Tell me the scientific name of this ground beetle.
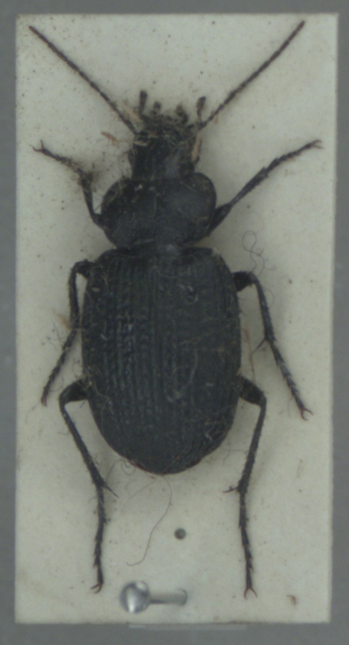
Licinus punctatulus
